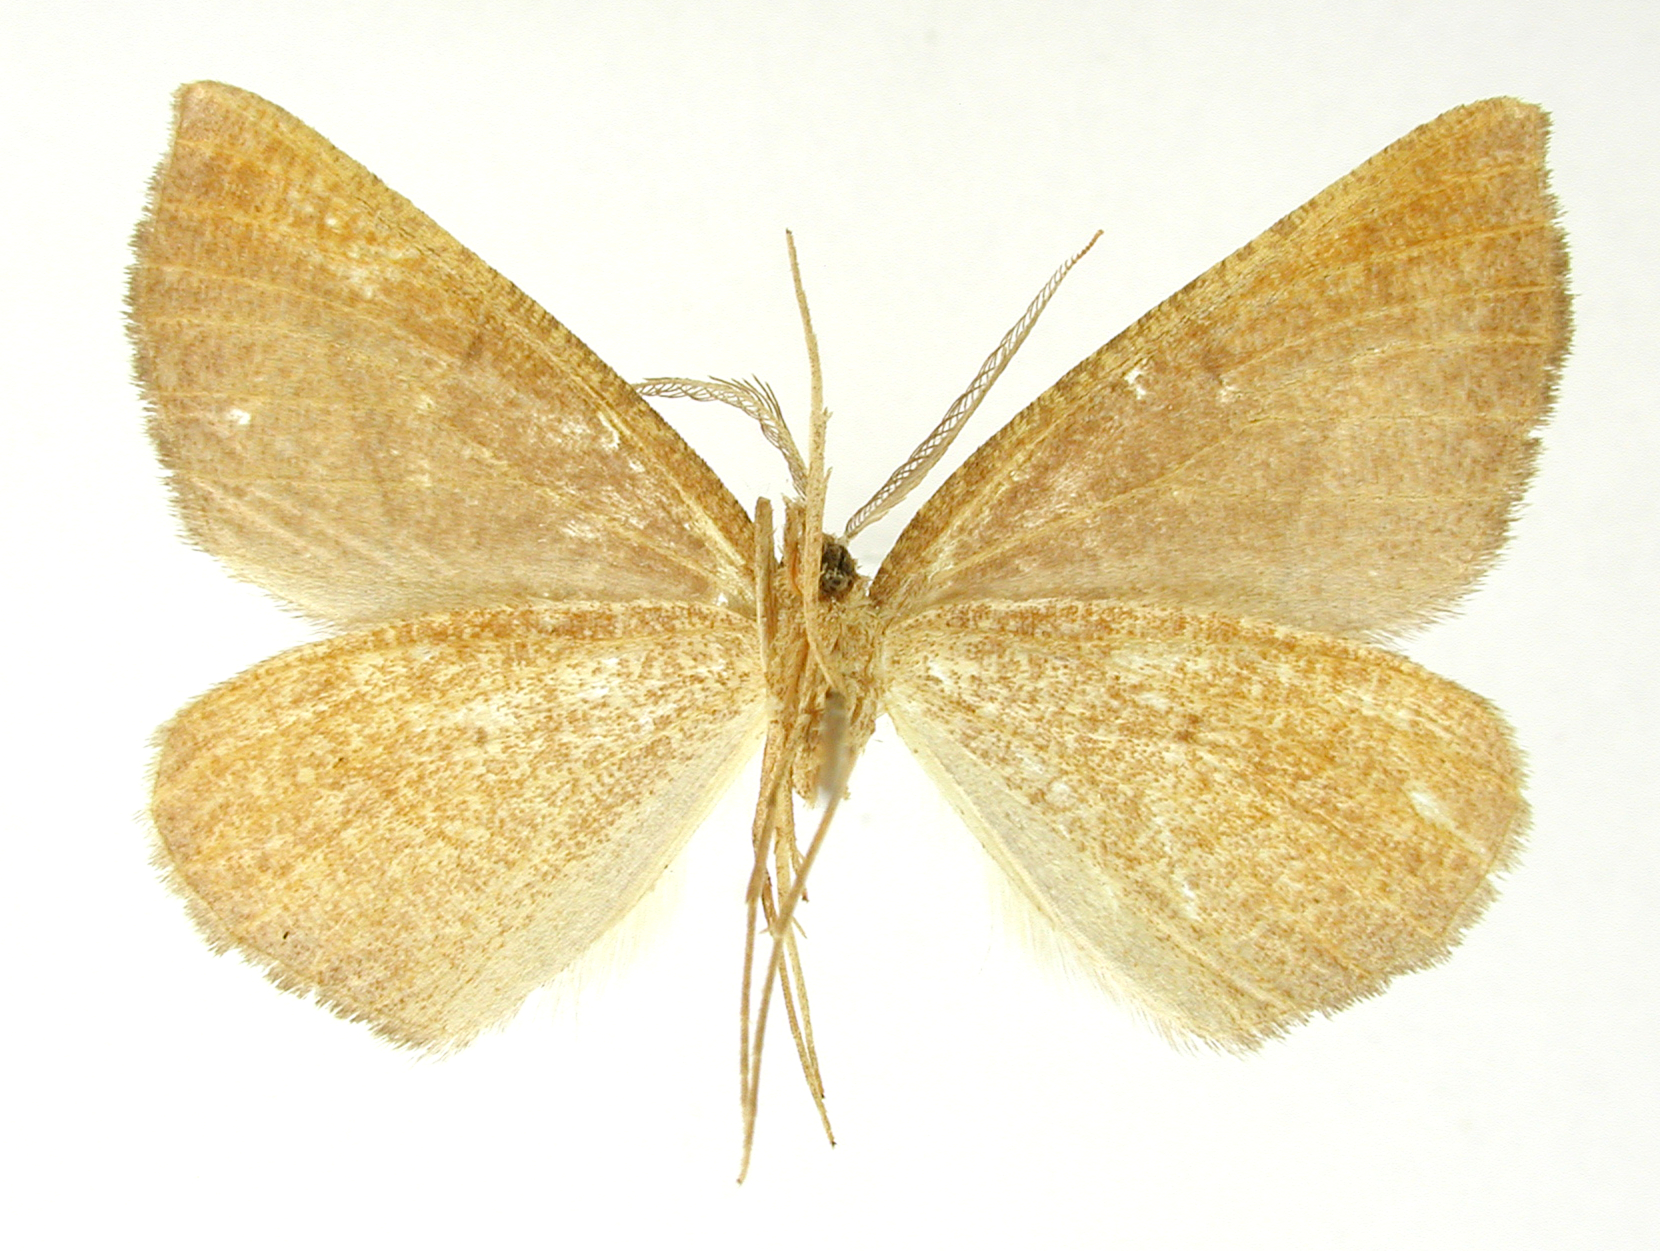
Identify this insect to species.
Apicia endoglauca
